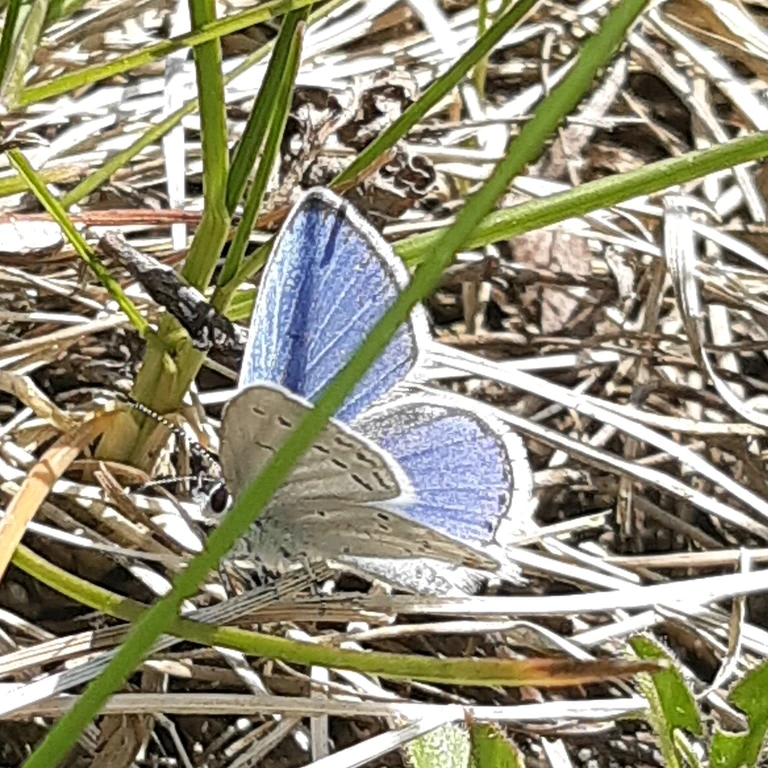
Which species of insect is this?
Cupido argiades (also Elkalyce argiades)
